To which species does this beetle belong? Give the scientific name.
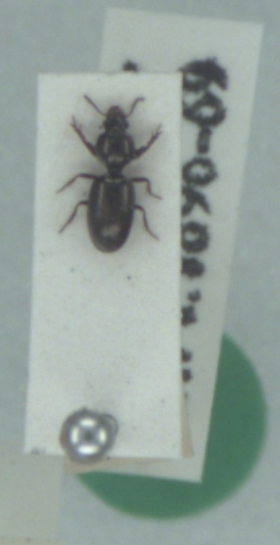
Dyschirius thoracicus
